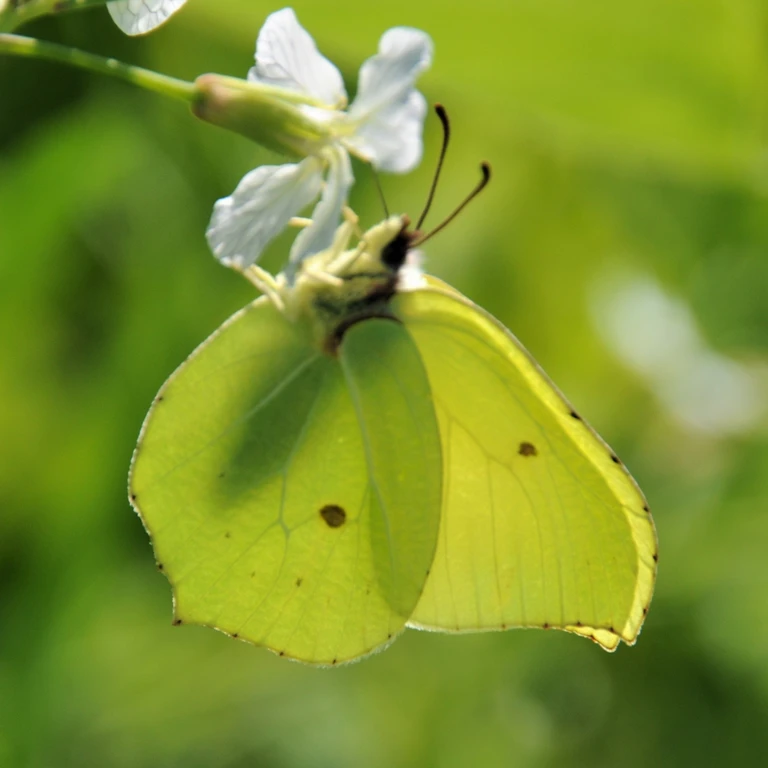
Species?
Gonepteryx rhamni
